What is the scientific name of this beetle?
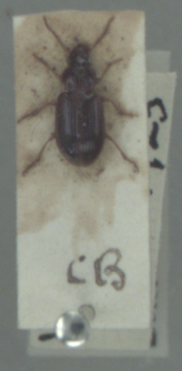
Bradycellus verbasci
